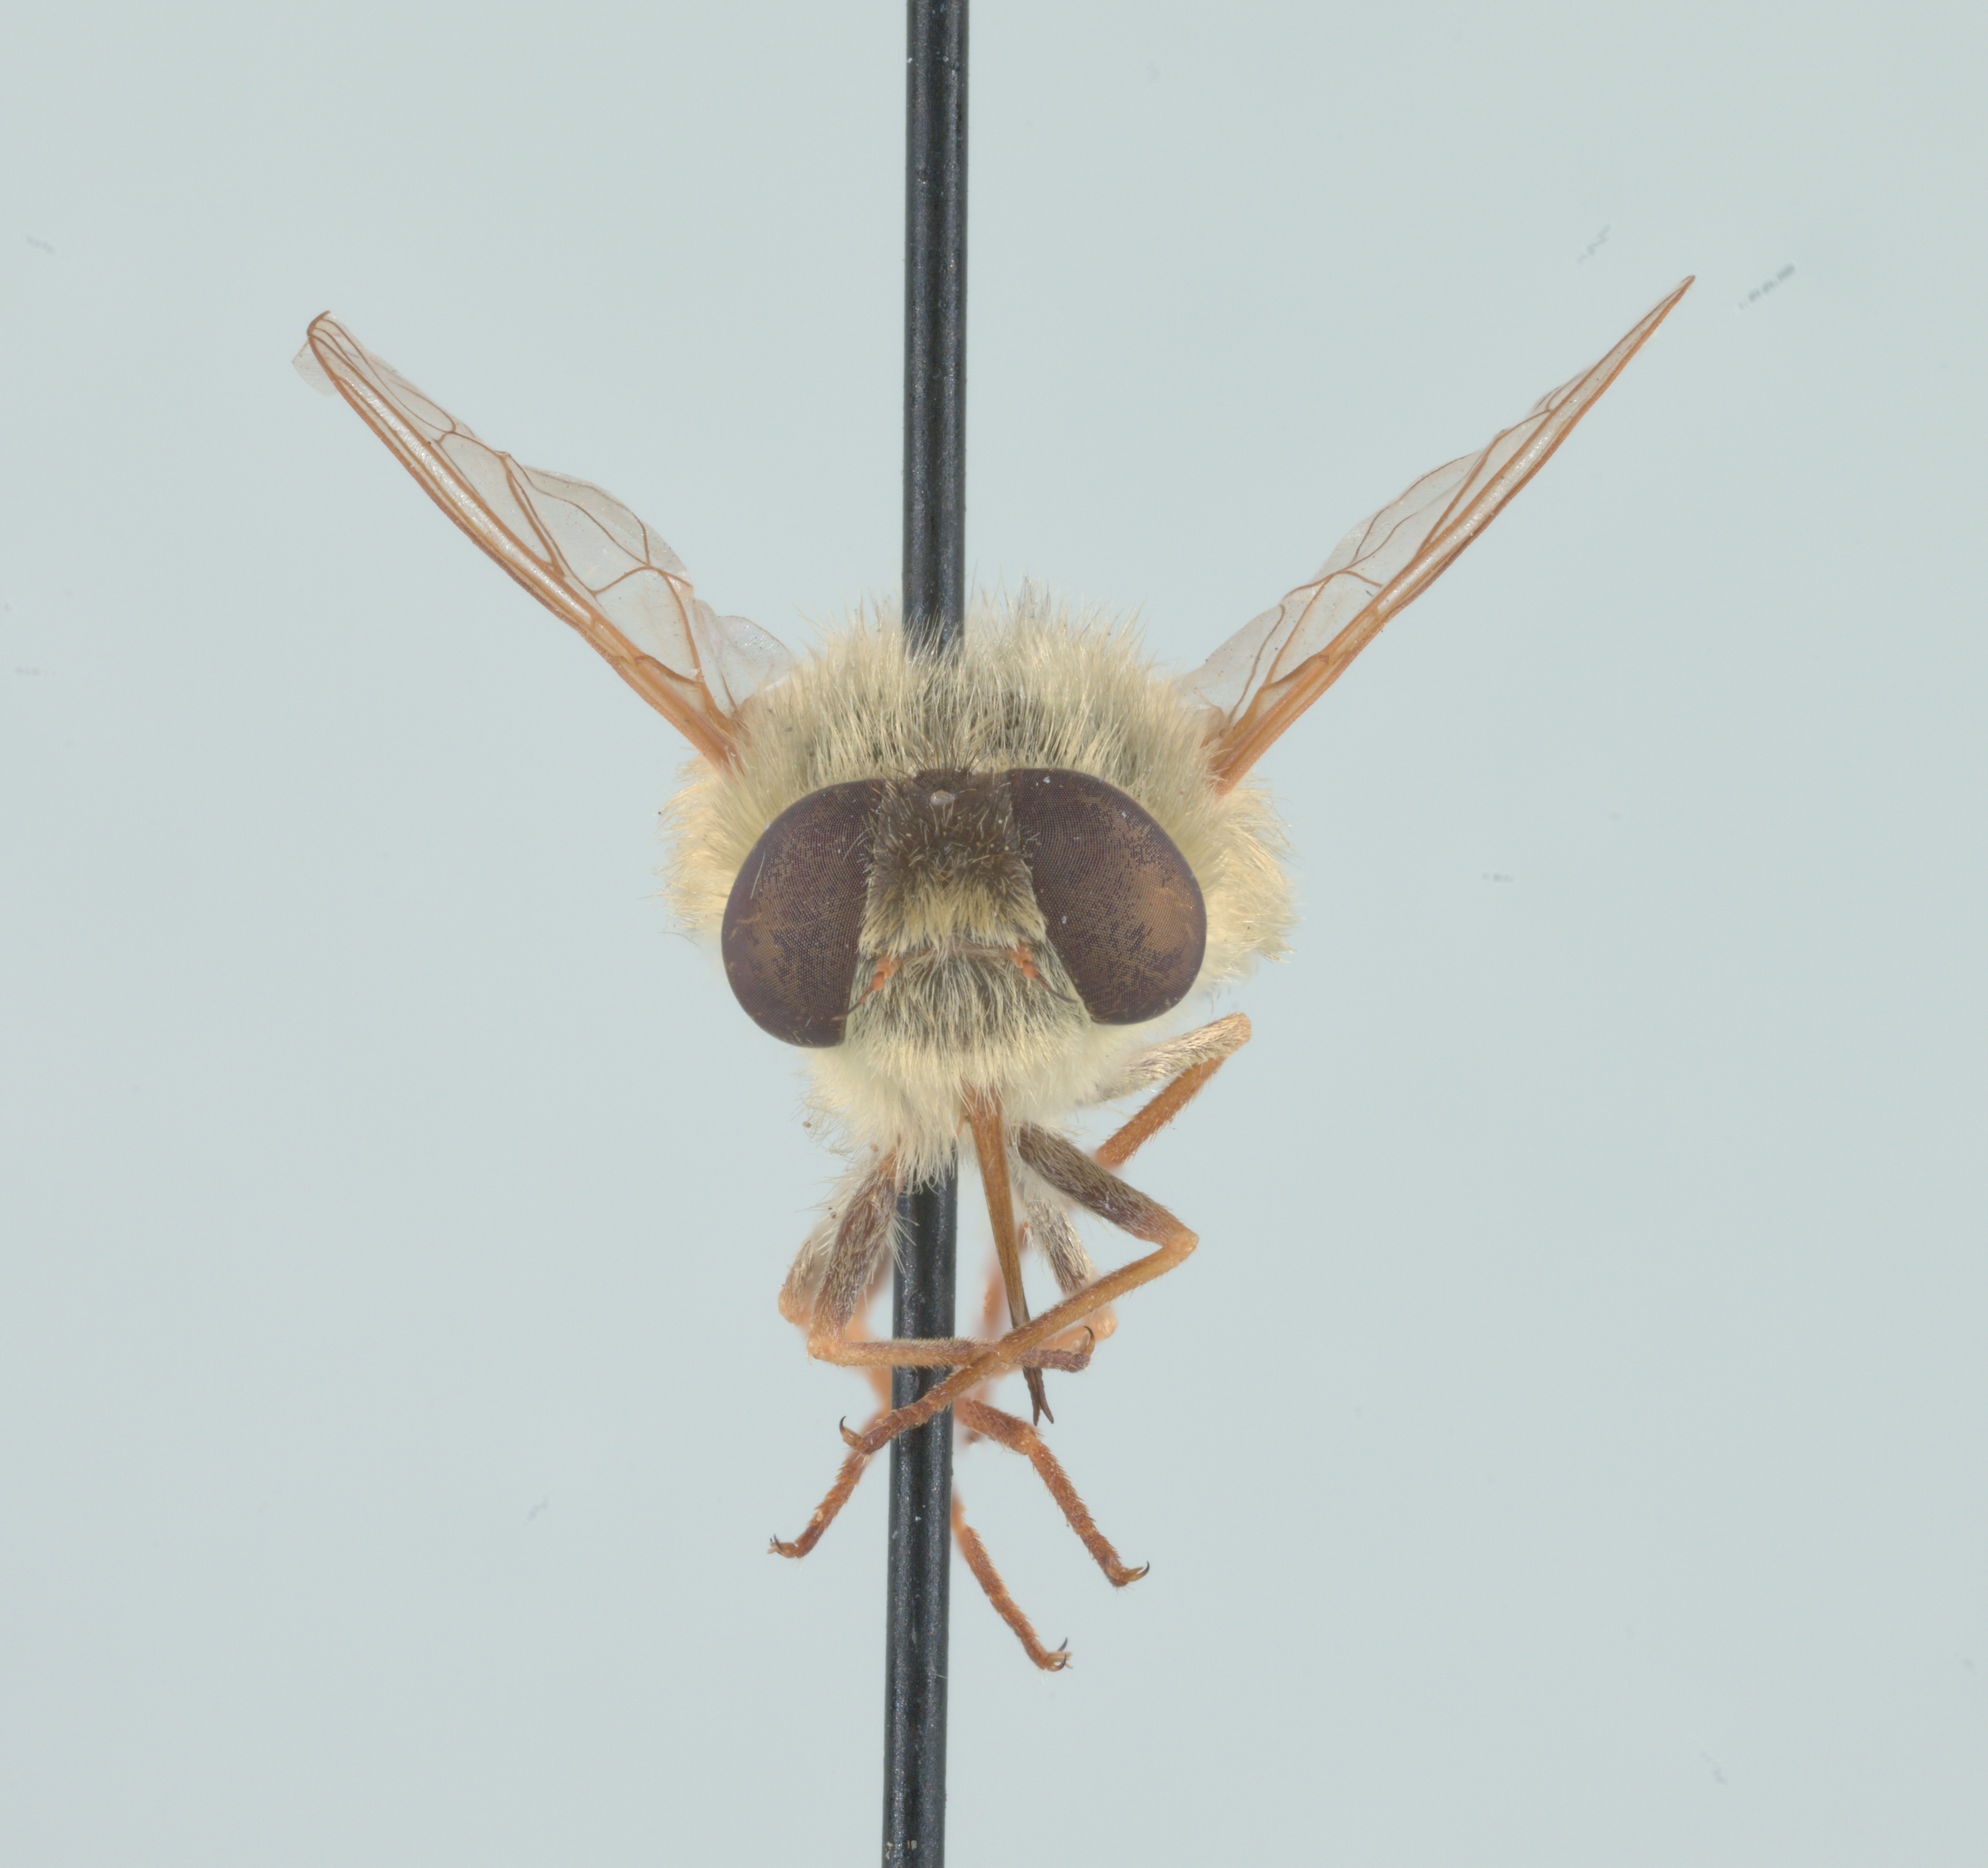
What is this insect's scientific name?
Neorhynchocephalus sackenii
